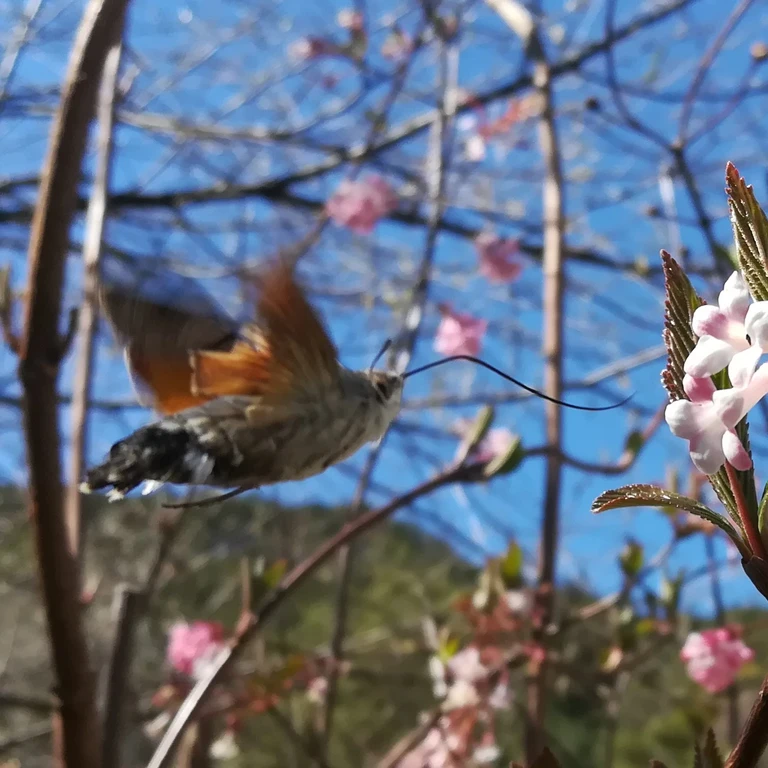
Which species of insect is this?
Macroglossum stellatarum
